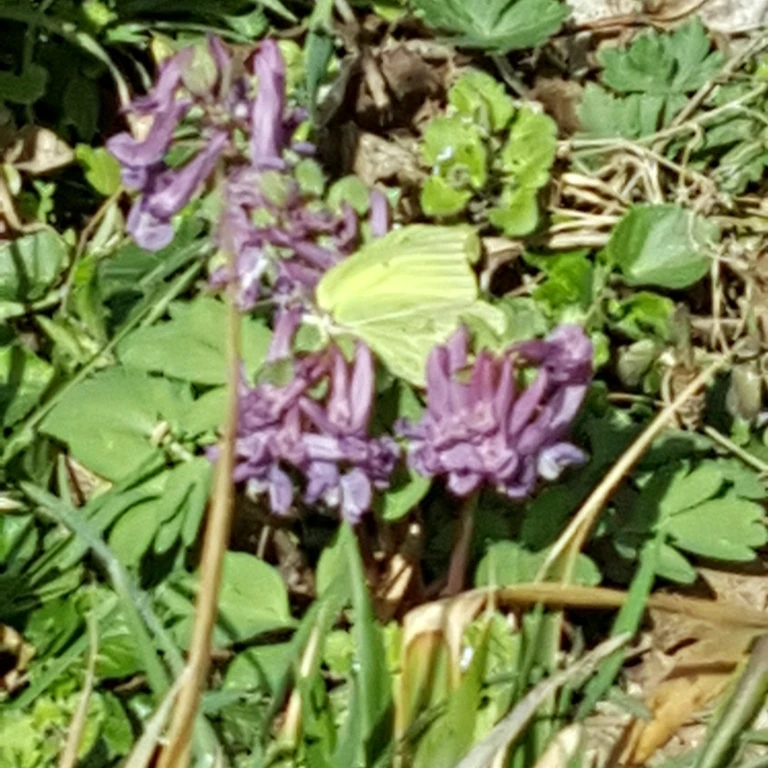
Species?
Gonepteryx rhamni
